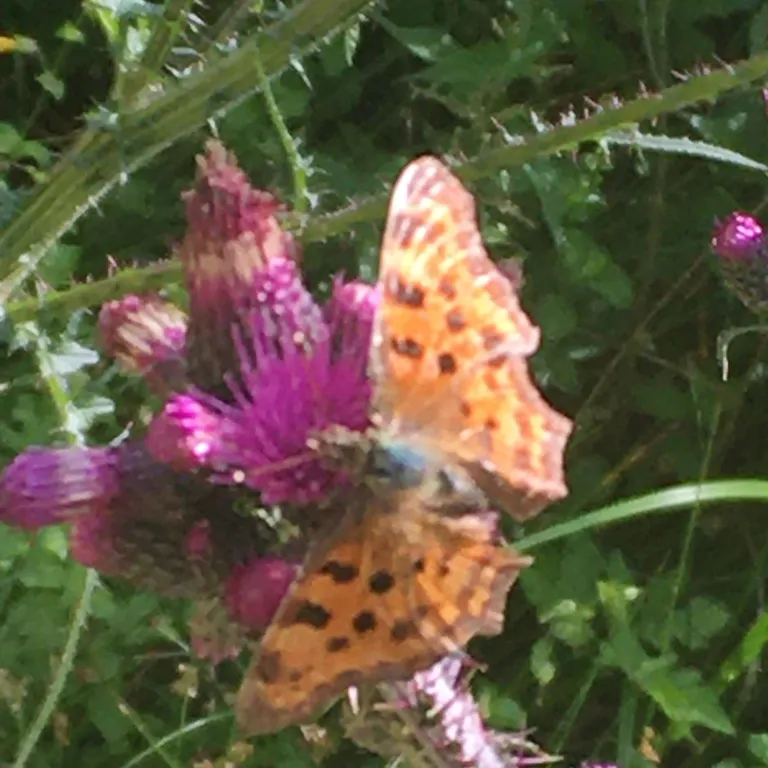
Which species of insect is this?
Polygonia c-album
